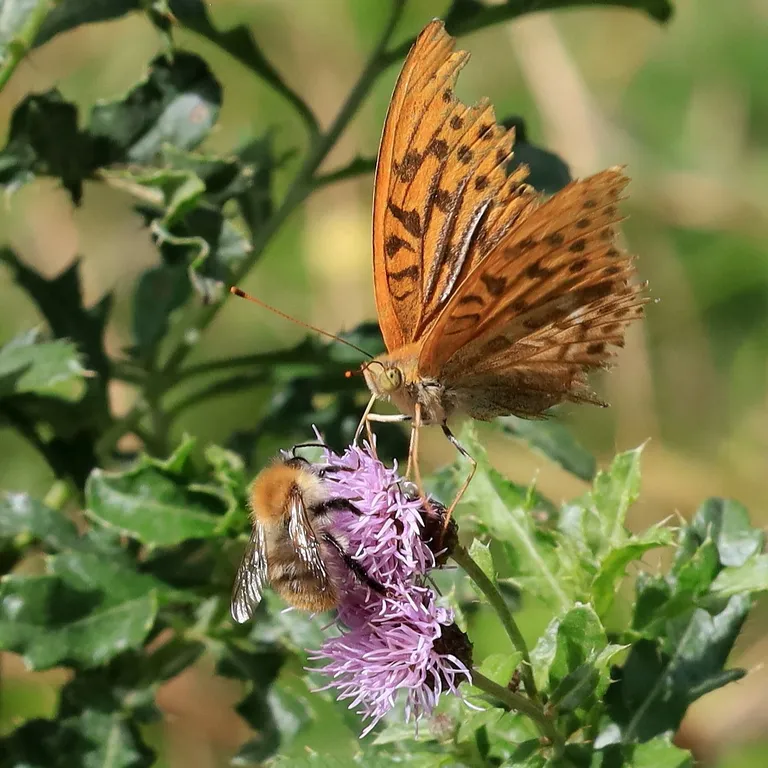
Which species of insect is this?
Argynnis paphia
